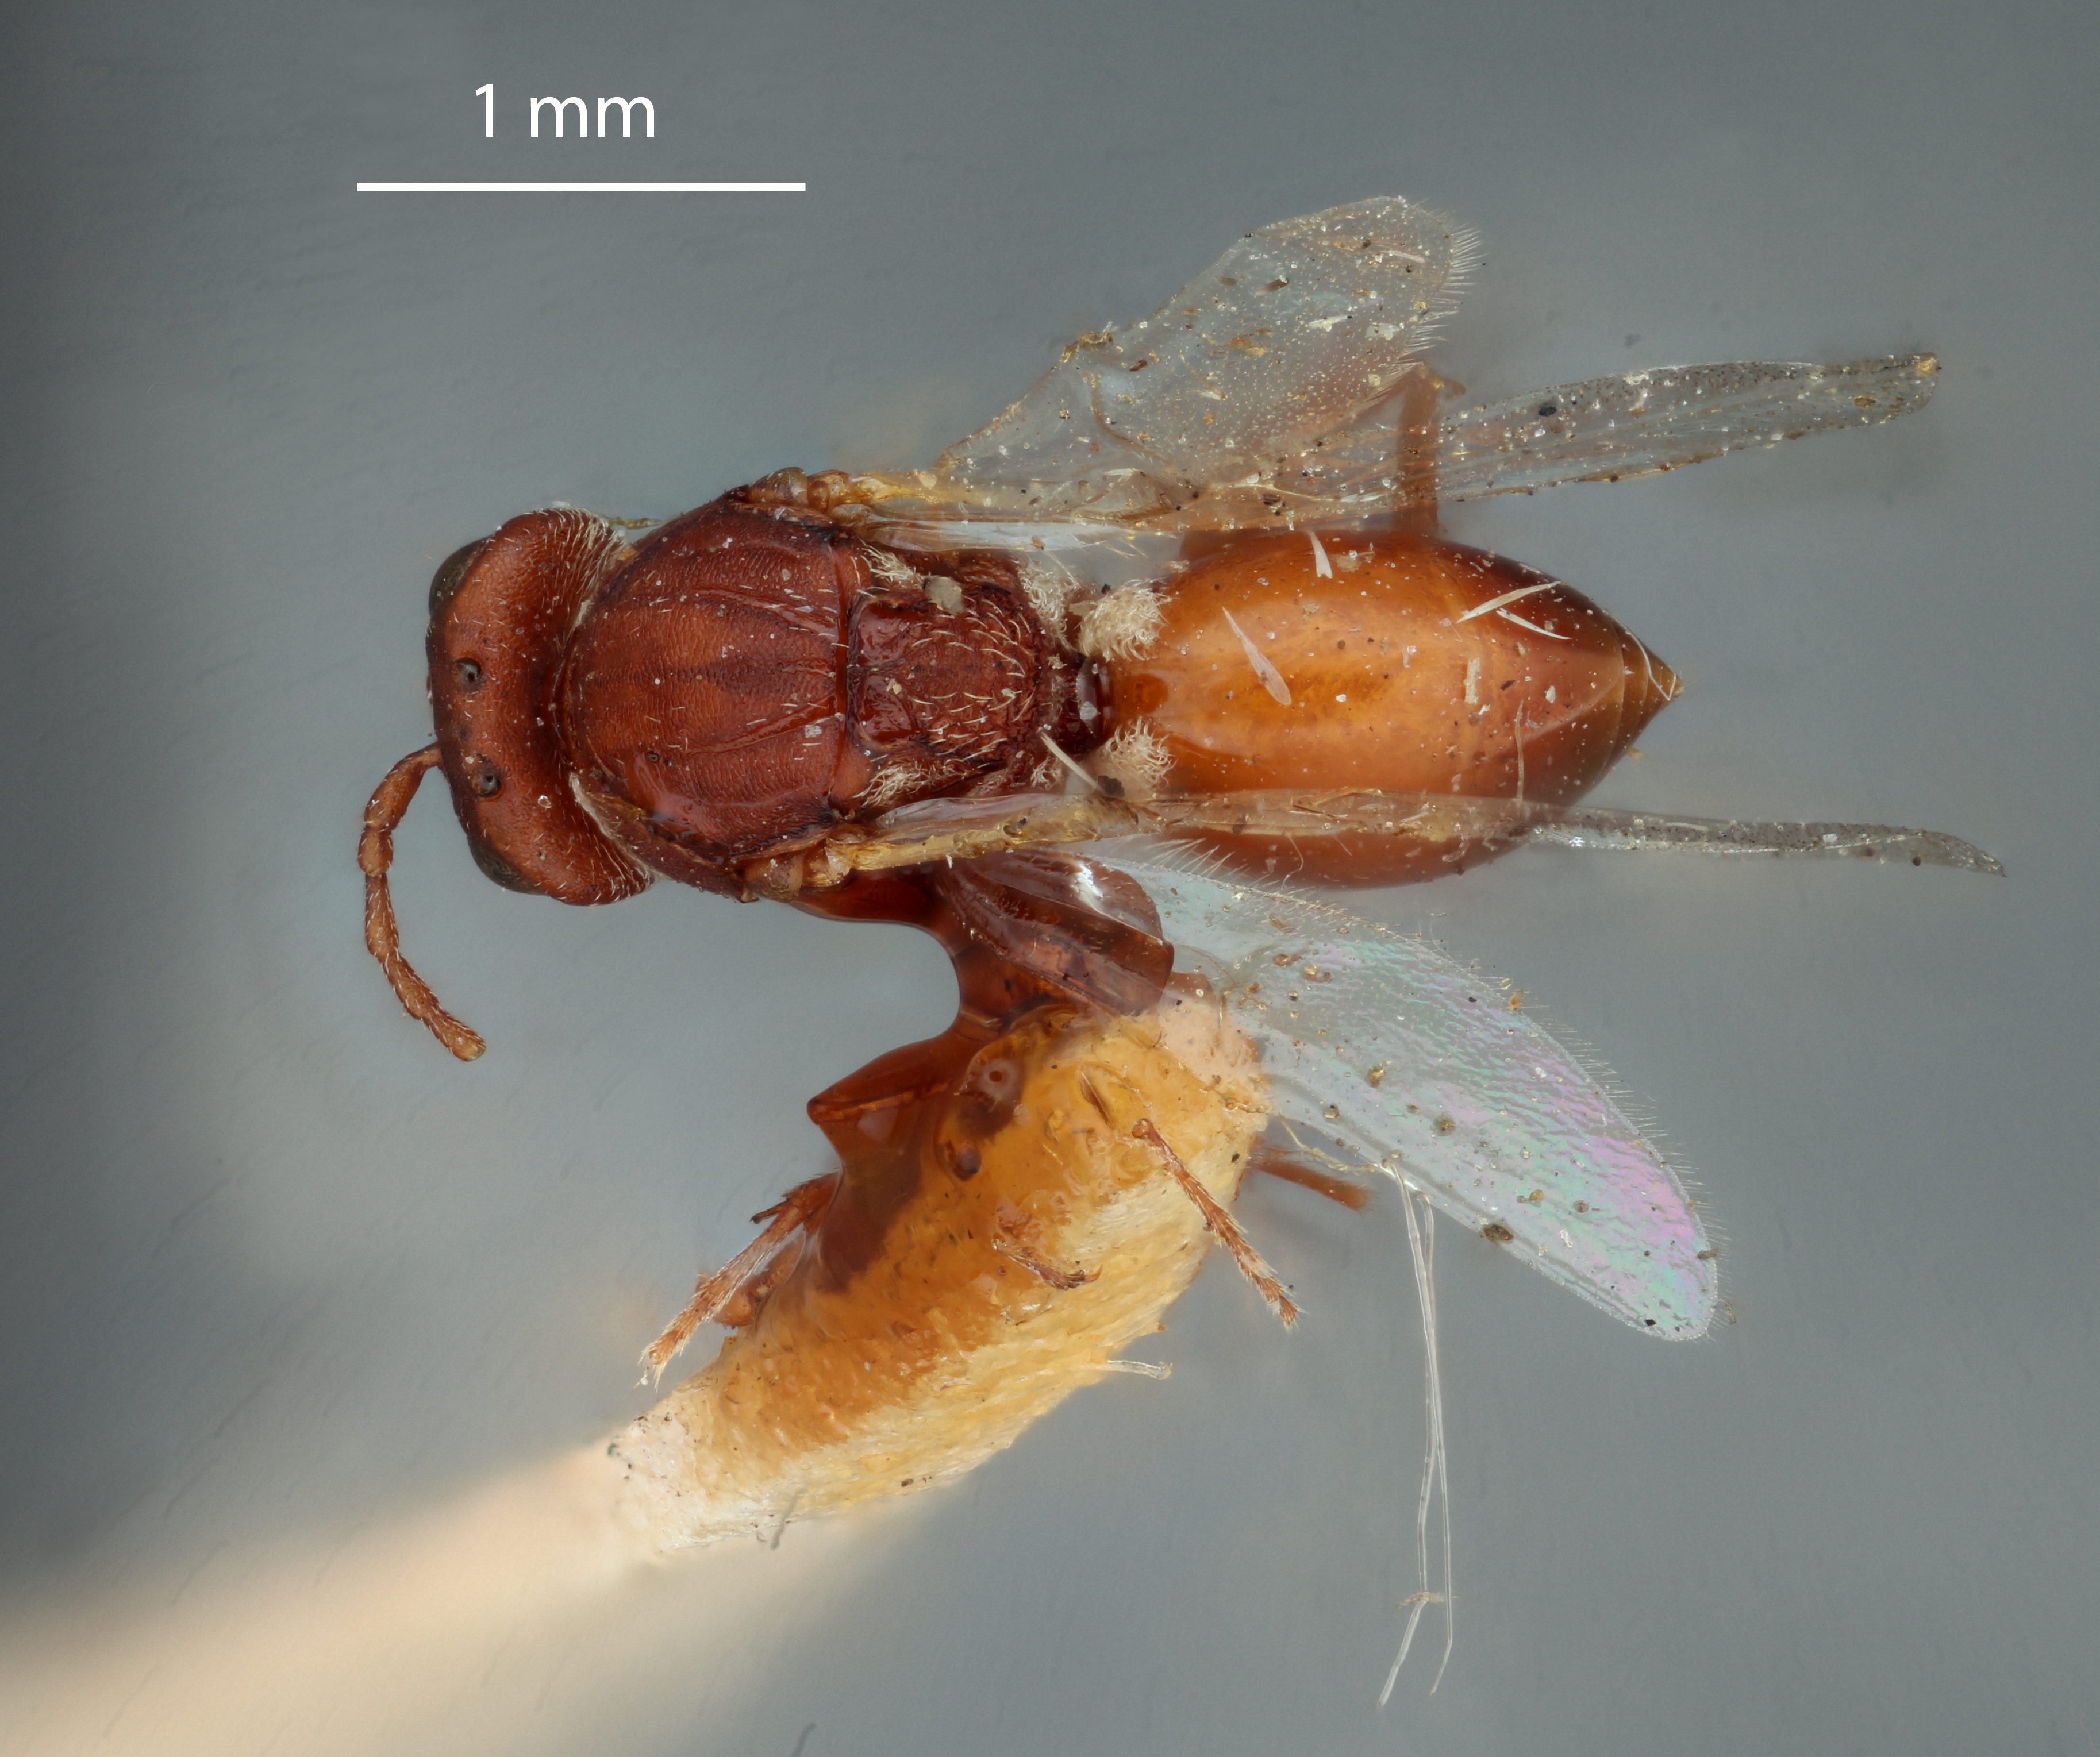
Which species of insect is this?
Andricus cryptus
